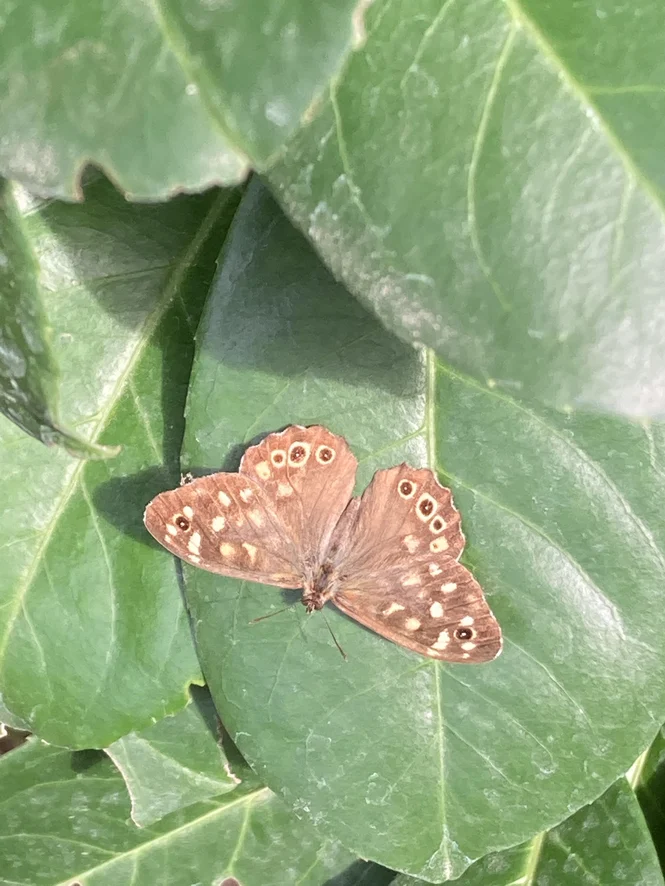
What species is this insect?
Pararge aegeria
